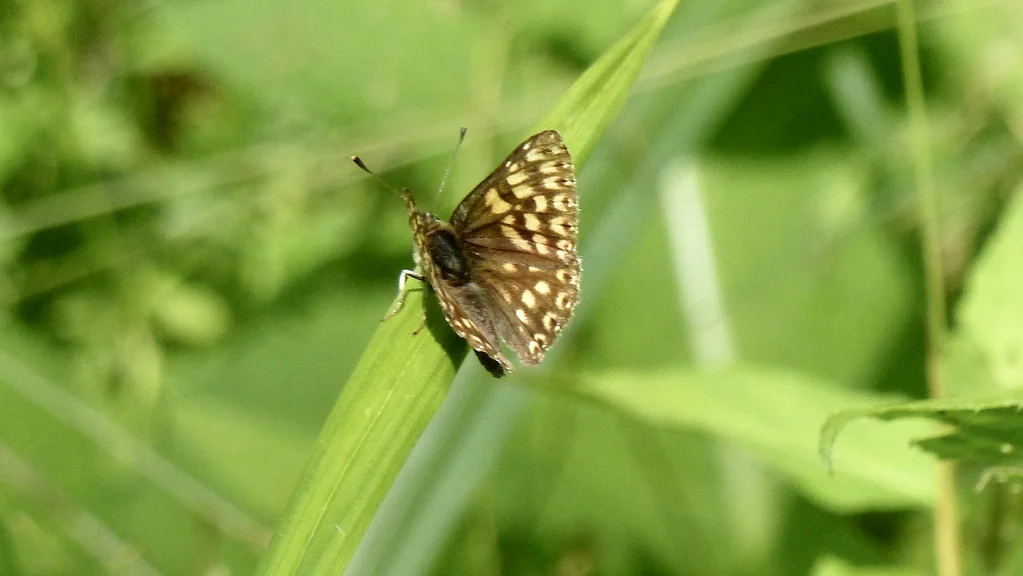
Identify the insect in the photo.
Hamearis lucina
